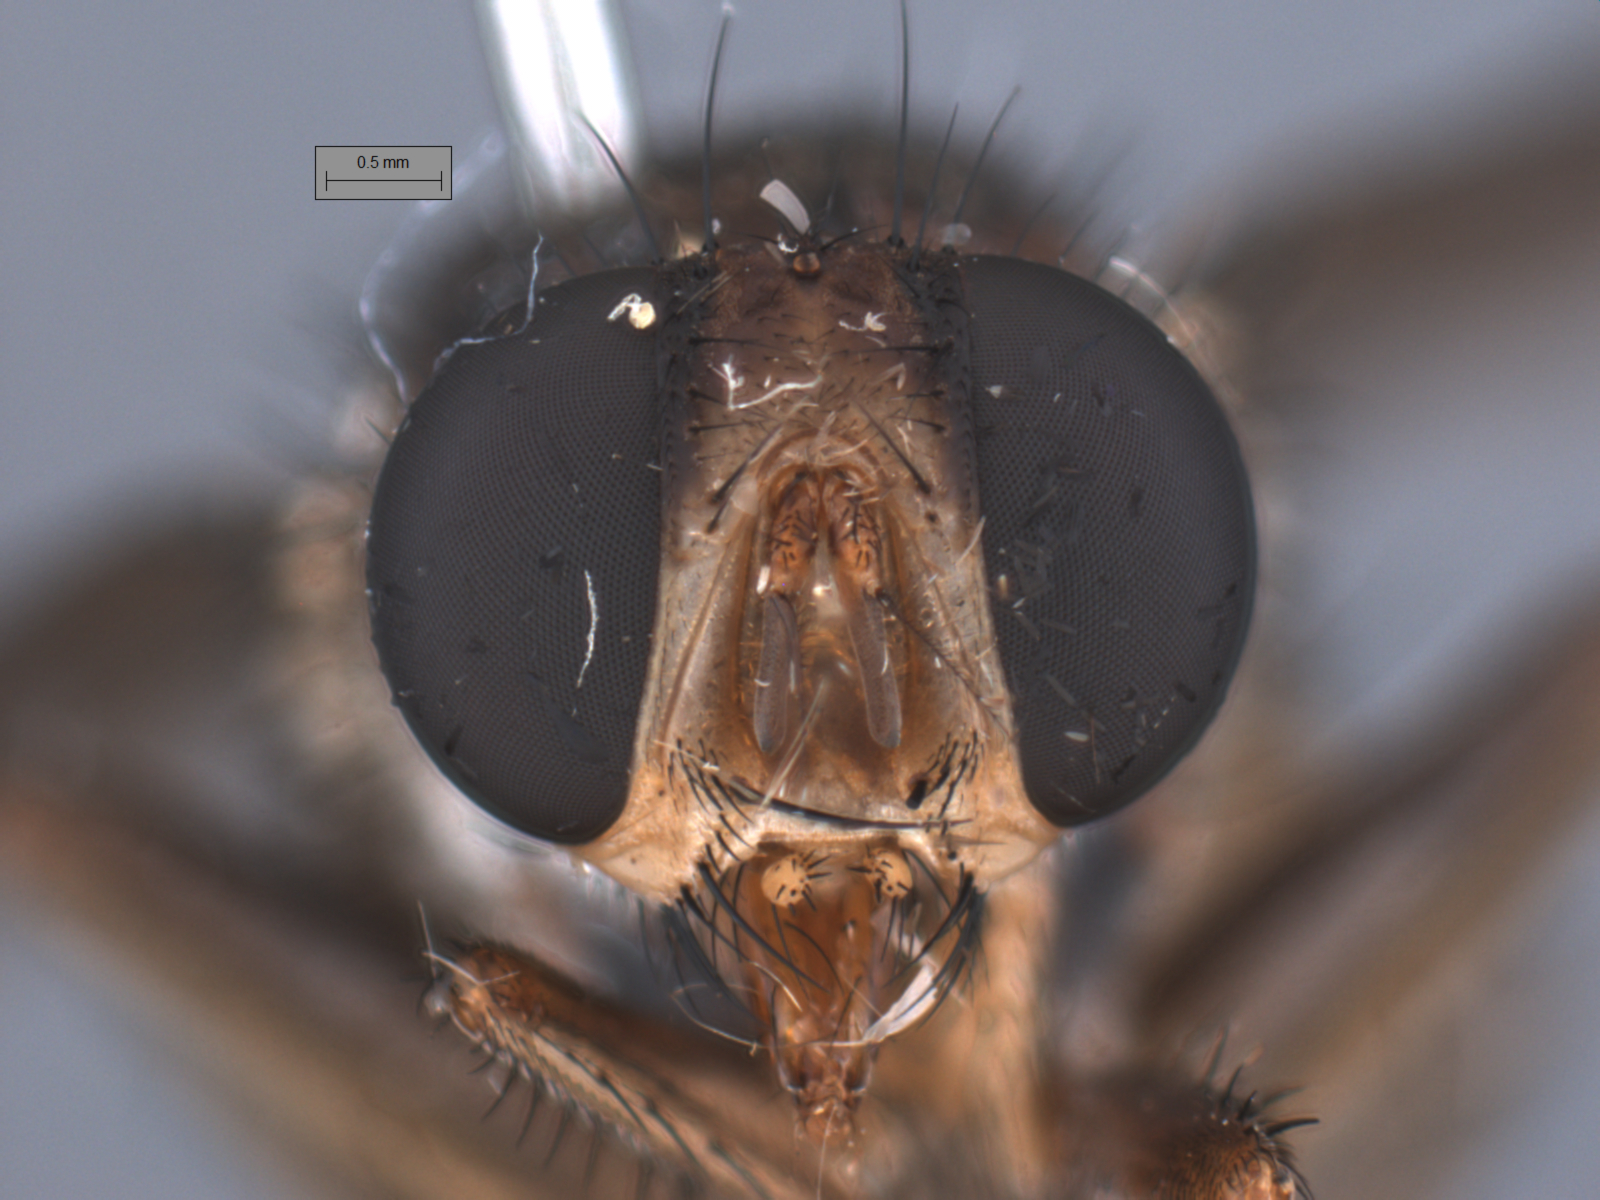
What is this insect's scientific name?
Bengalia emarginata
